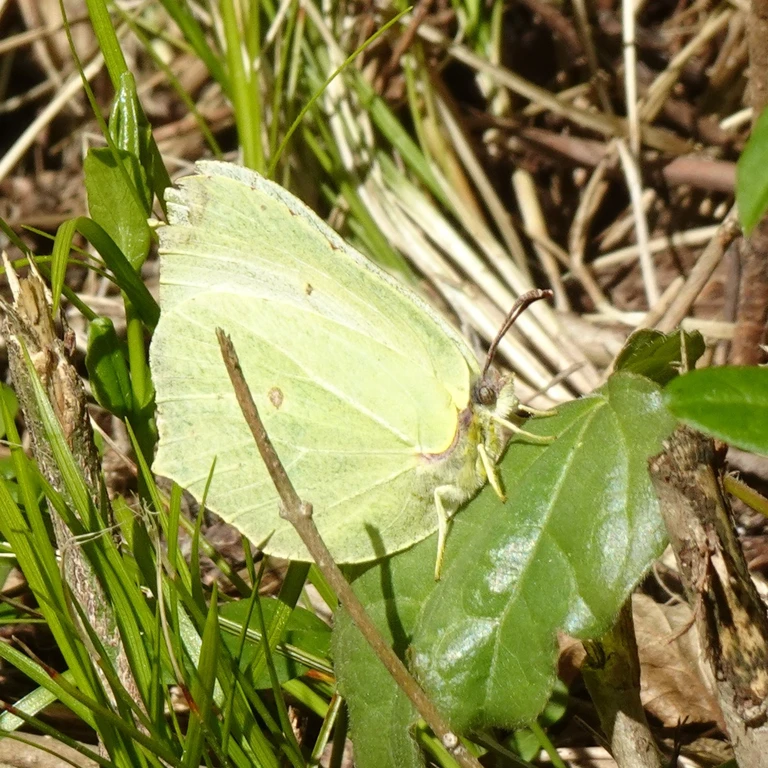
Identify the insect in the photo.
Gonepteryx rhamni
